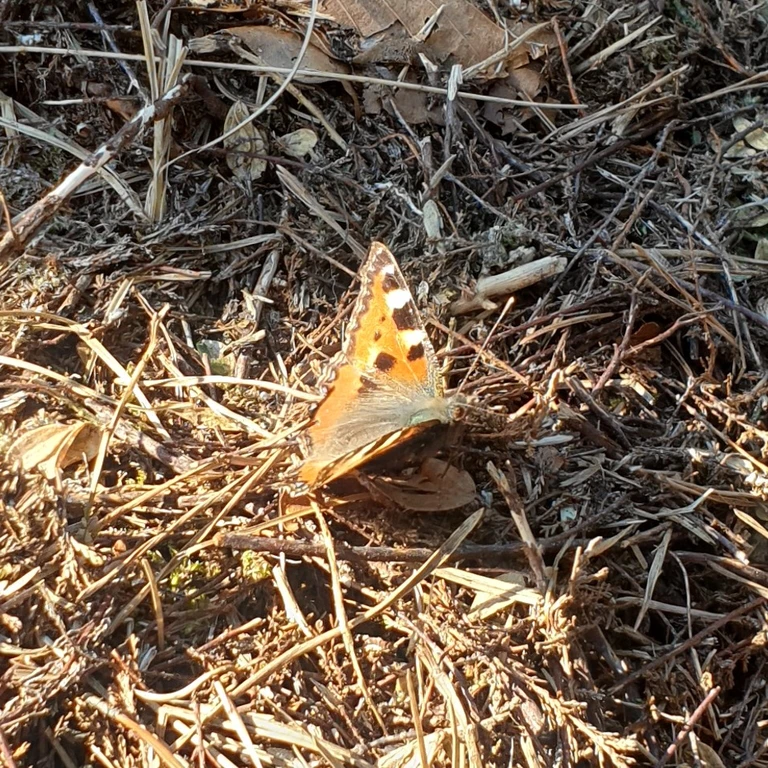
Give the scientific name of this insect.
Aglais urticae
